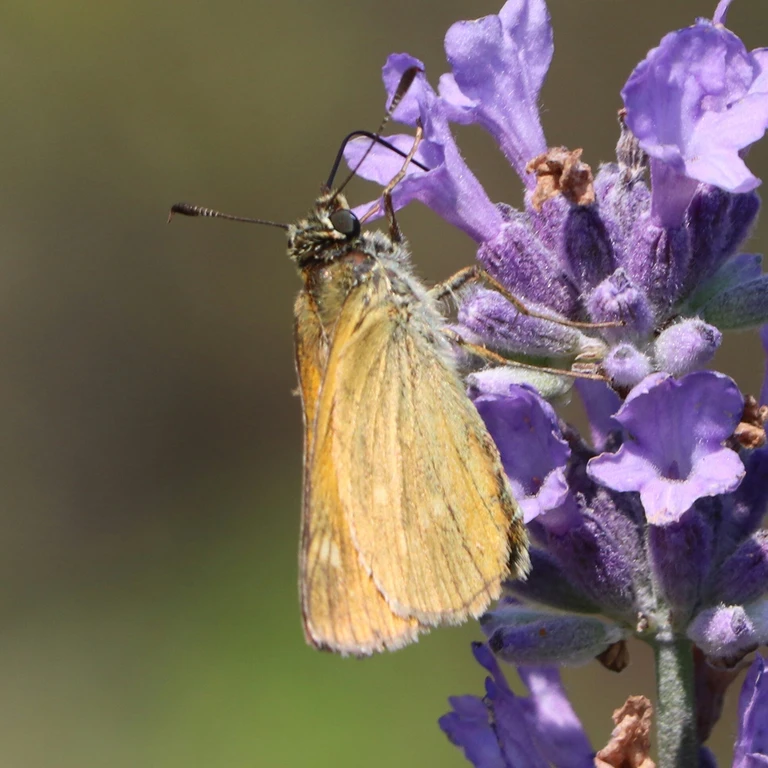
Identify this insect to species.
Ochlodes sylvanus (also Ochlodes venata)
